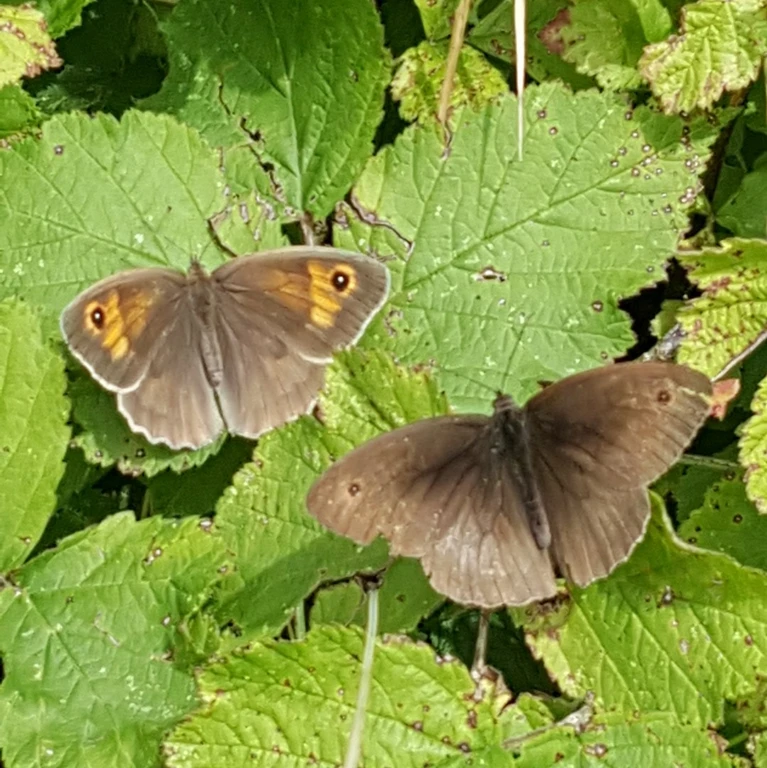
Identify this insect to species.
Maniola jurtina
